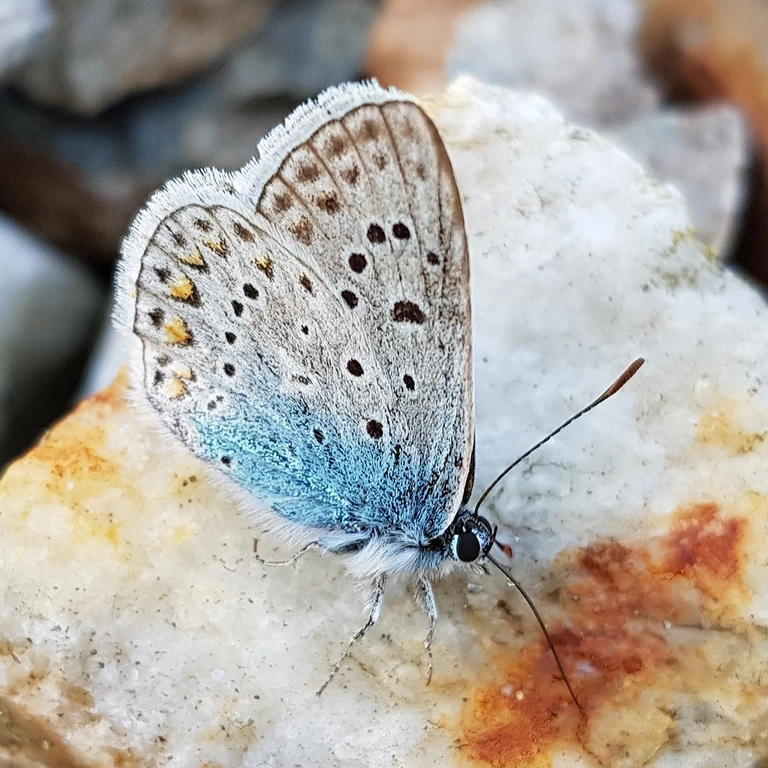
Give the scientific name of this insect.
Polyommatus icarus
